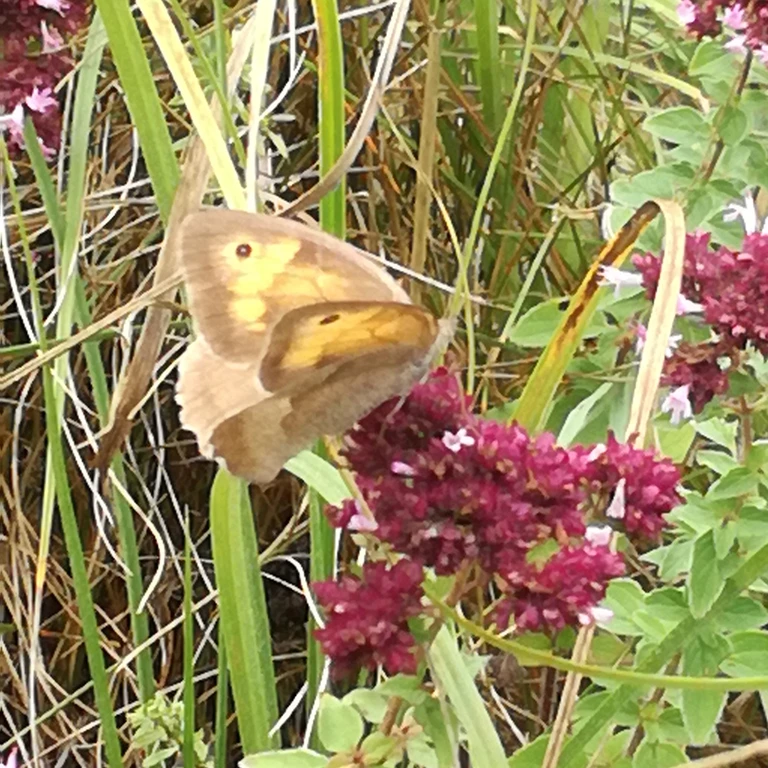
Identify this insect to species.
Maniola jurtina
